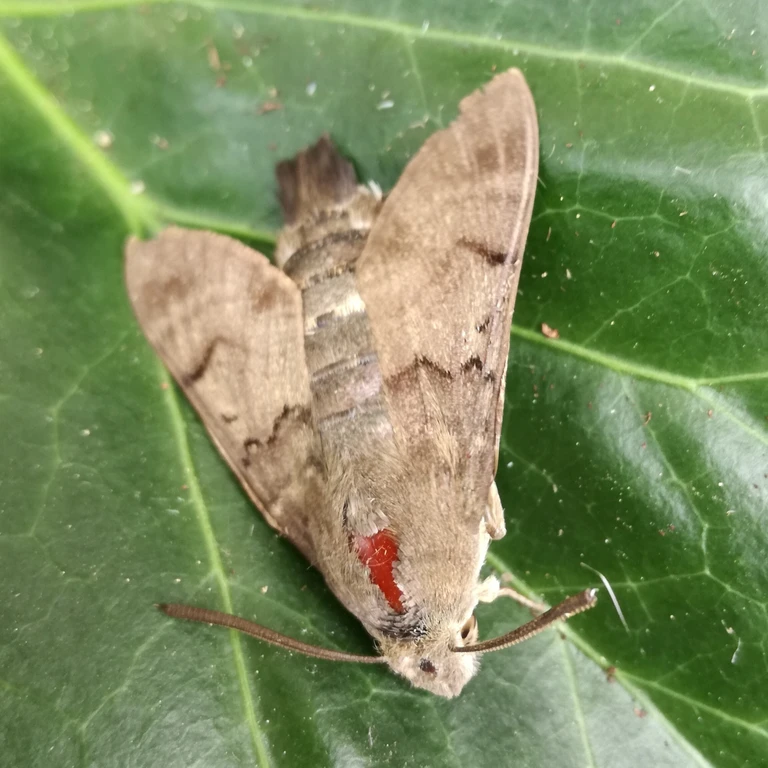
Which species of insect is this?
Macroglossum stellatarum
